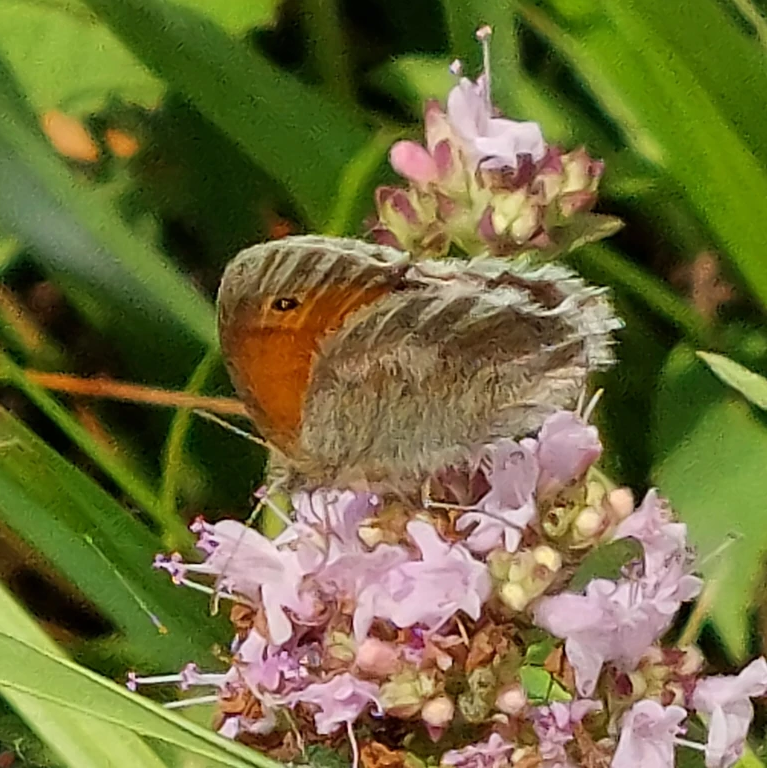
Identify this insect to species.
Coenonympha pamphilus
